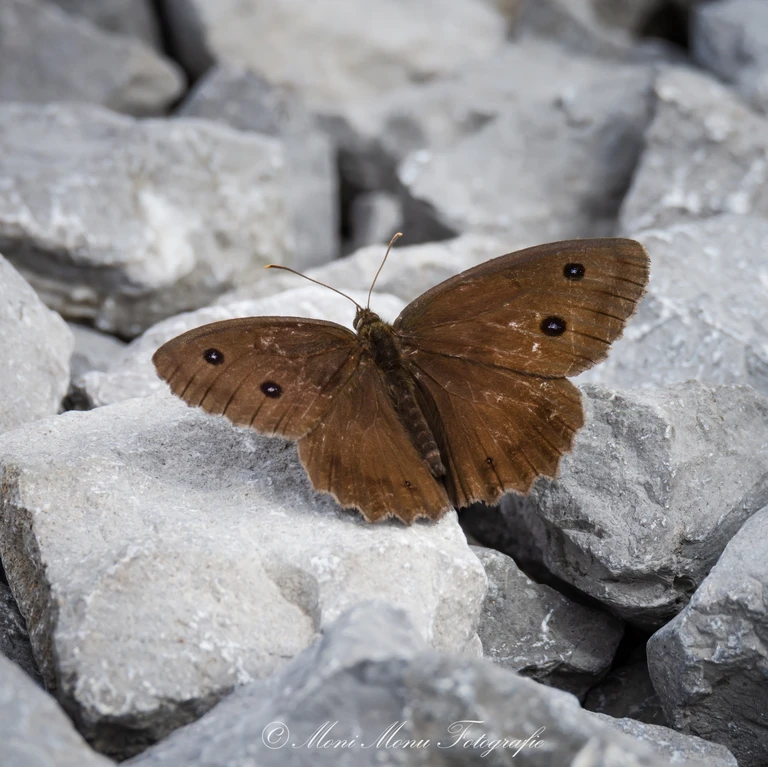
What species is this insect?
Minois dryas
